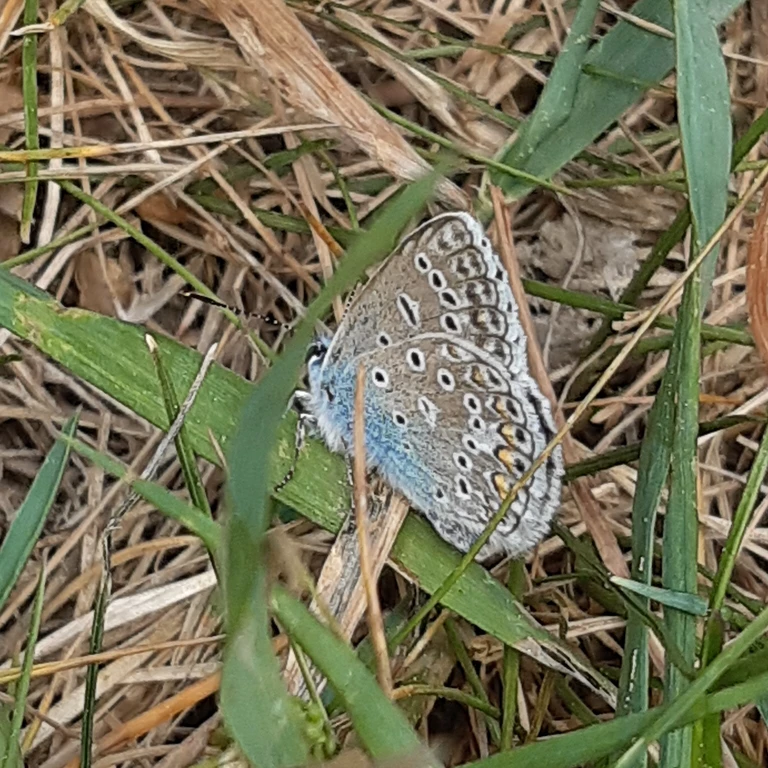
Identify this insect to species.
Polyommatus icarus
